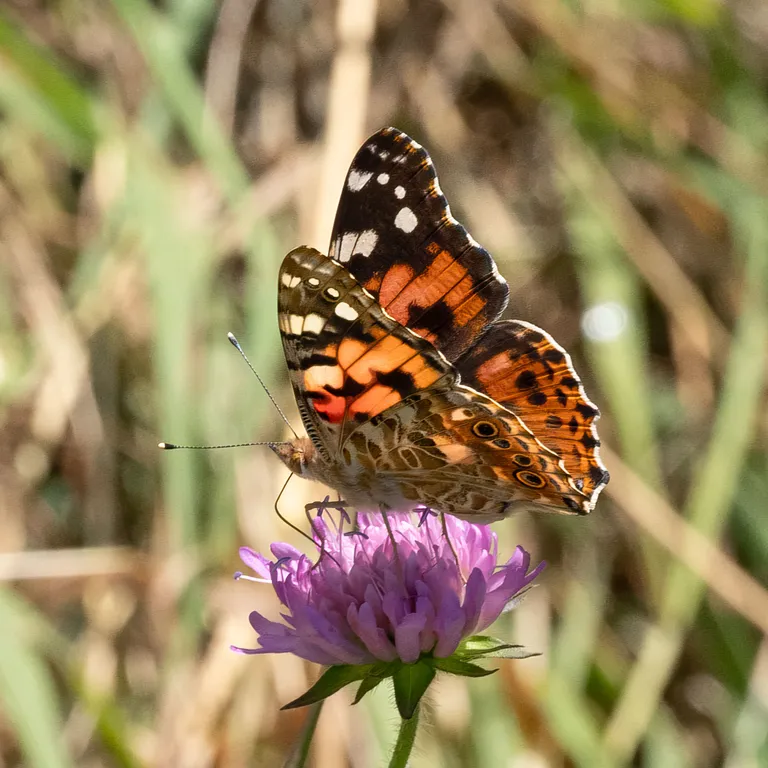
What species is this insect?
Vanessa cardui
